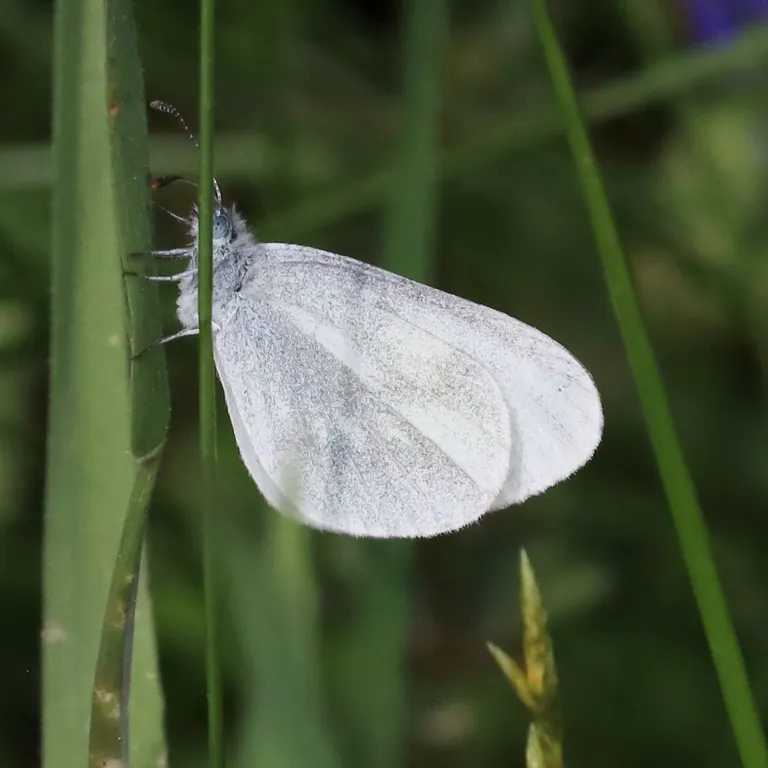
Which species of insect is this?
Leptidea sinapis/juvernica
